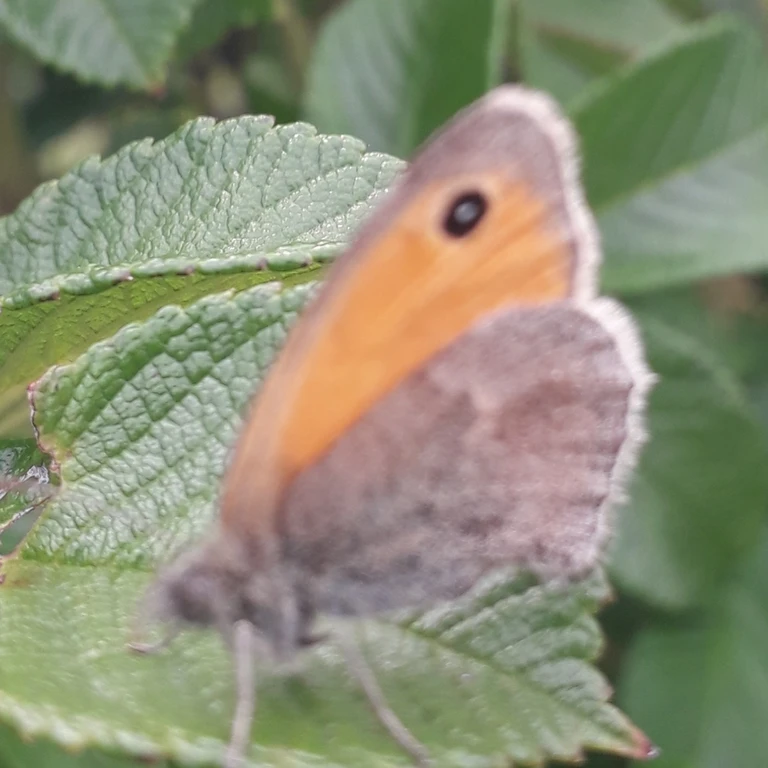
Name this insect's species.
Coenonympha pamphilus
